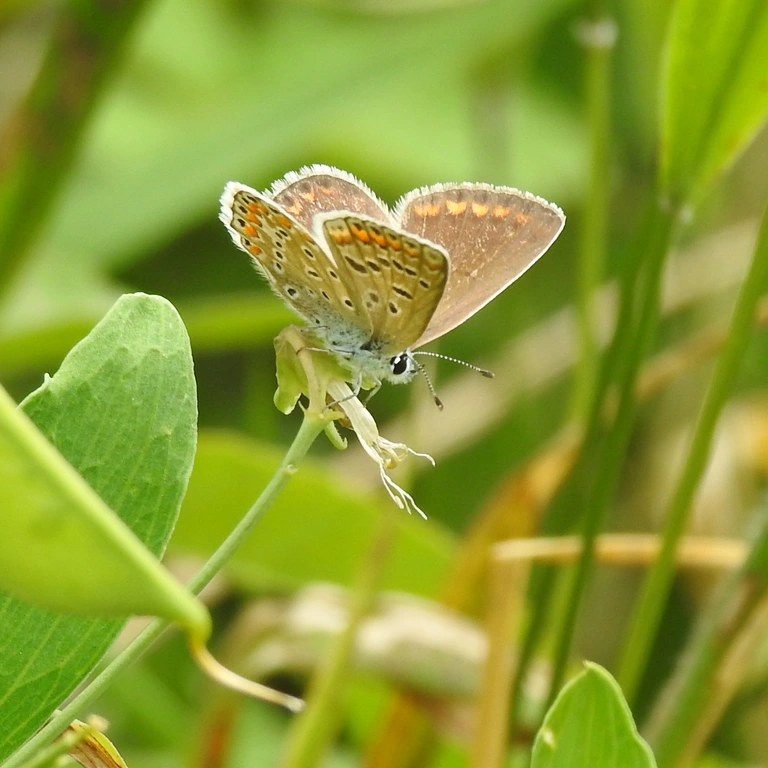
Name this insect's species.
Polyommatus icarus
